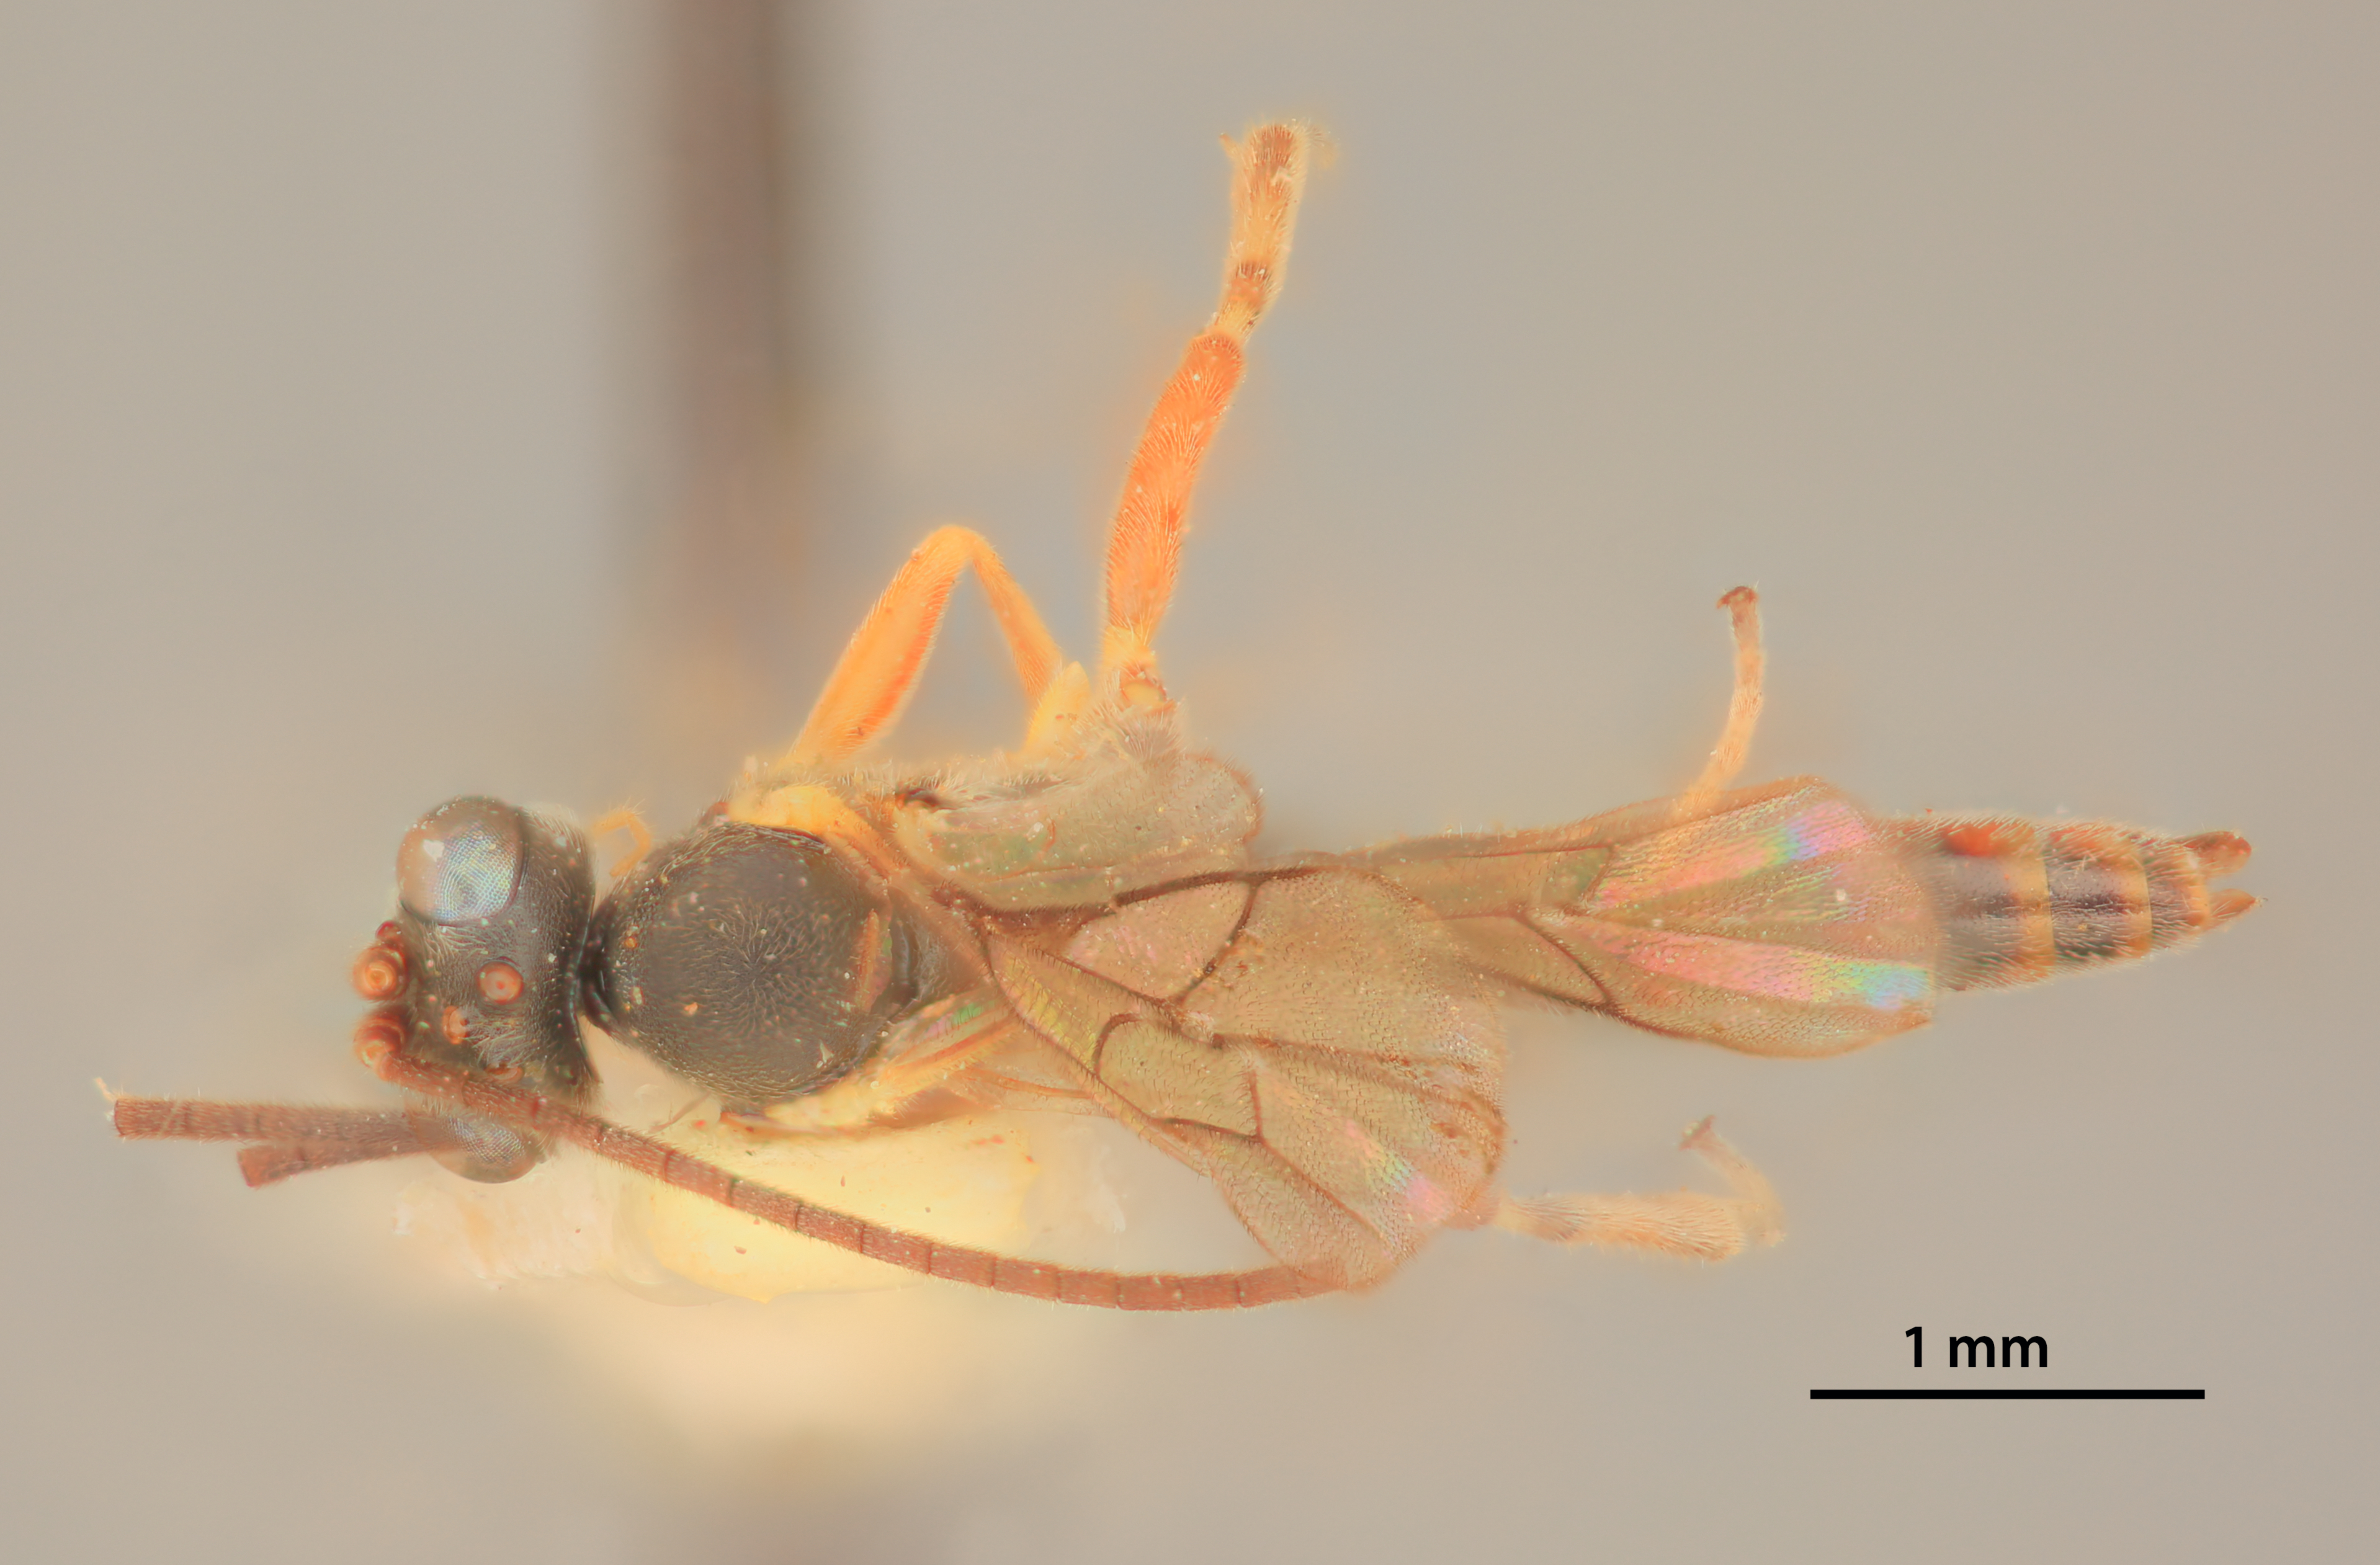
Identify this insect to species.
Sagaritis conjunctiformis
